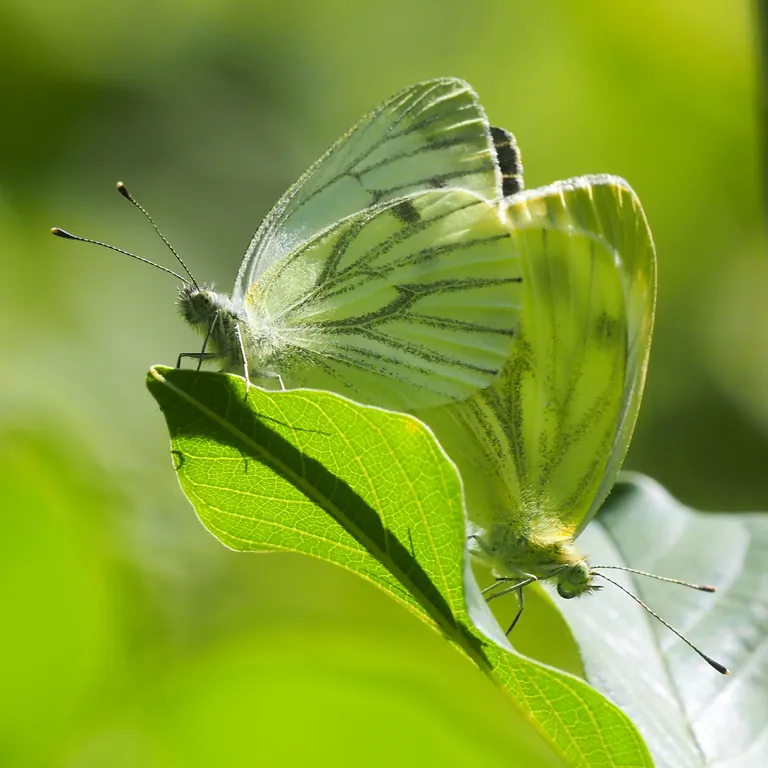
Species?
Pieris napi
